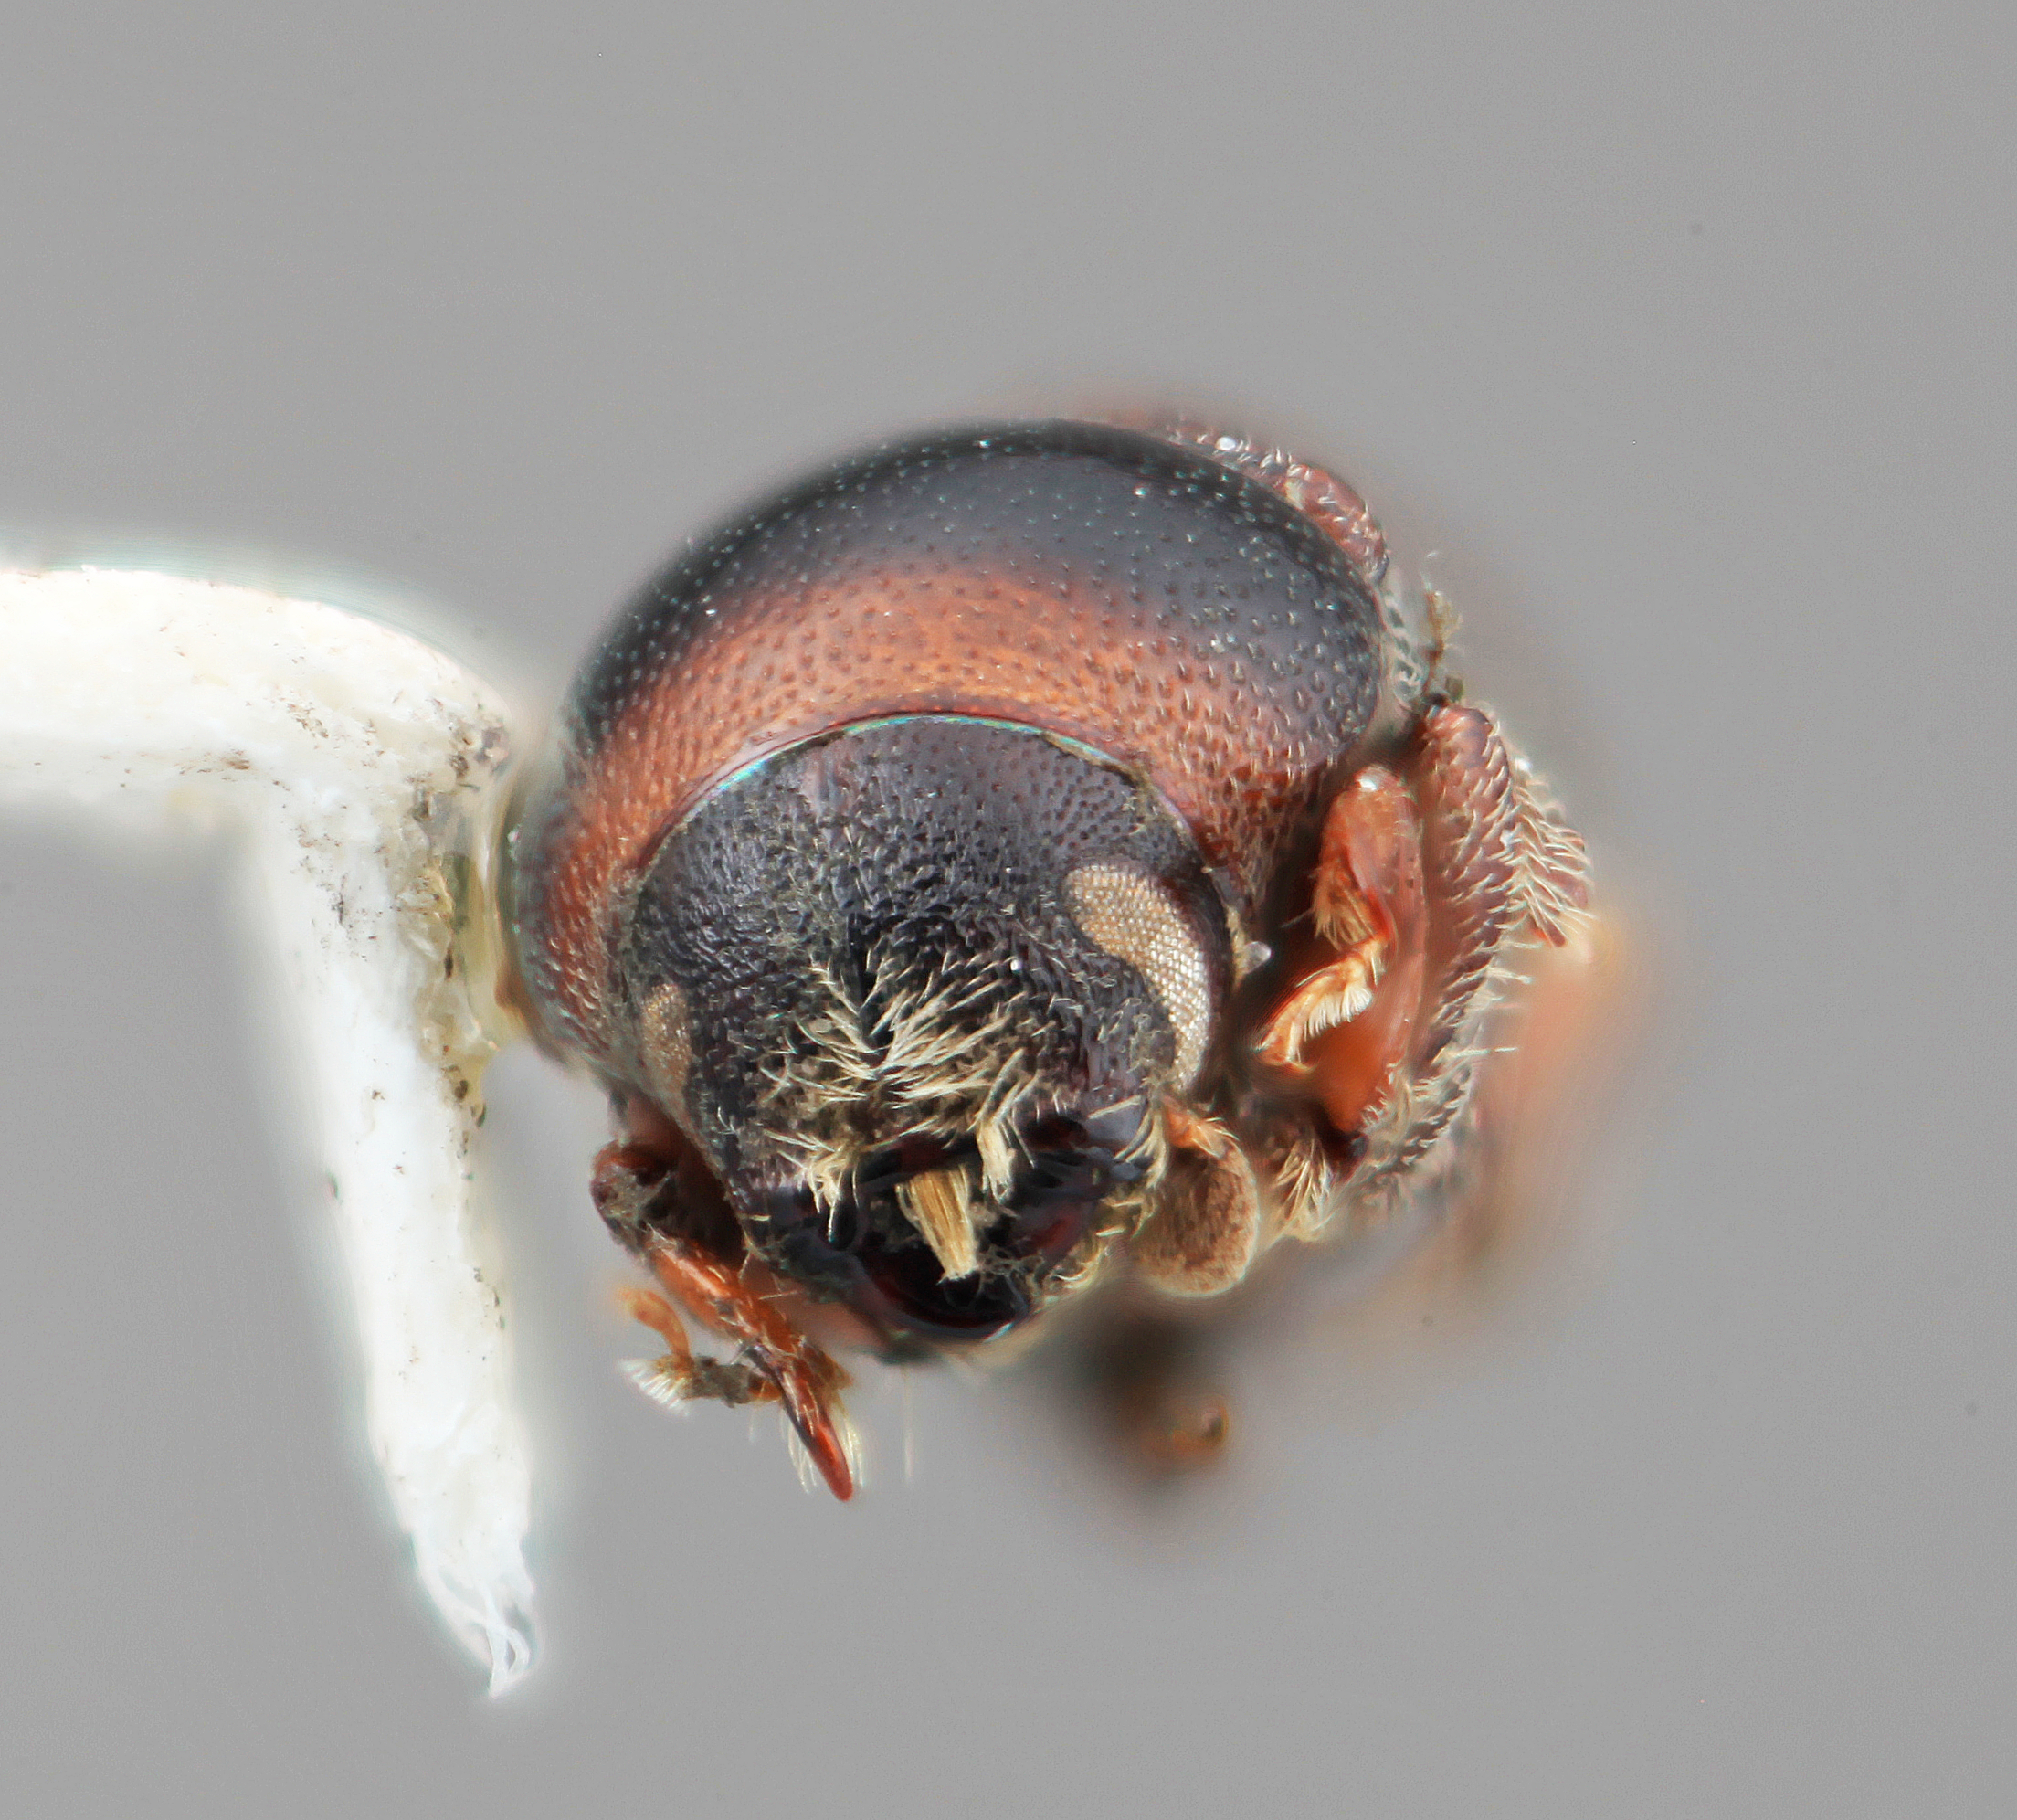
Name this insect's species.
Scolytopsis laticollis
